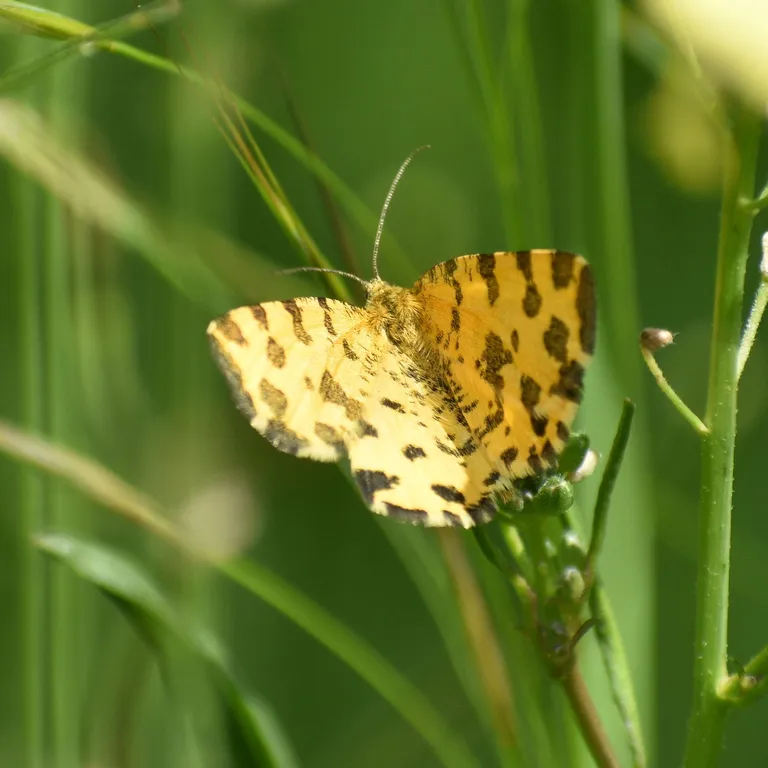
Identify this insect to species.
Pseudopanthera macularia
